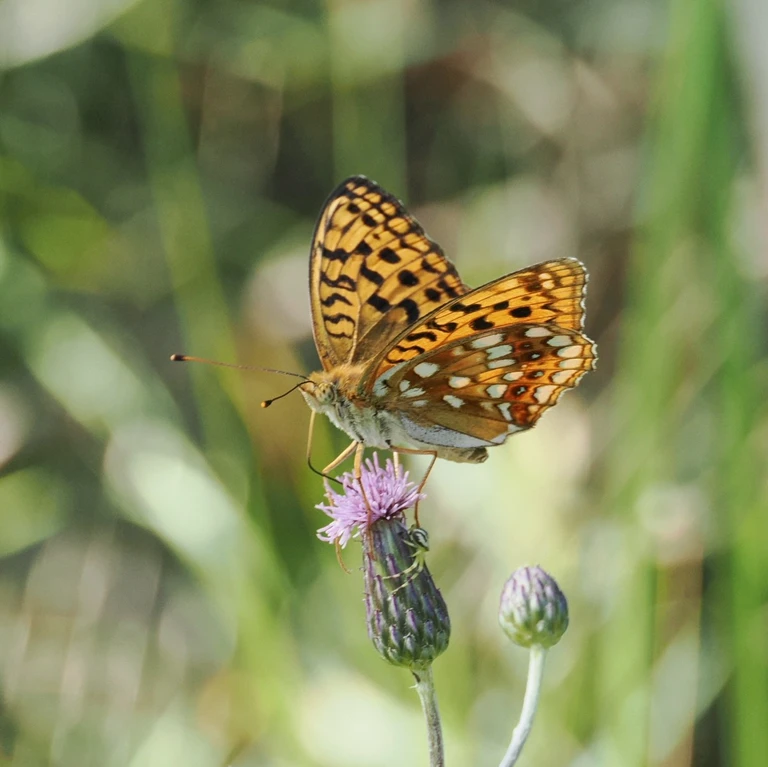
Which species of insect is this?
Fabriciana adippe
